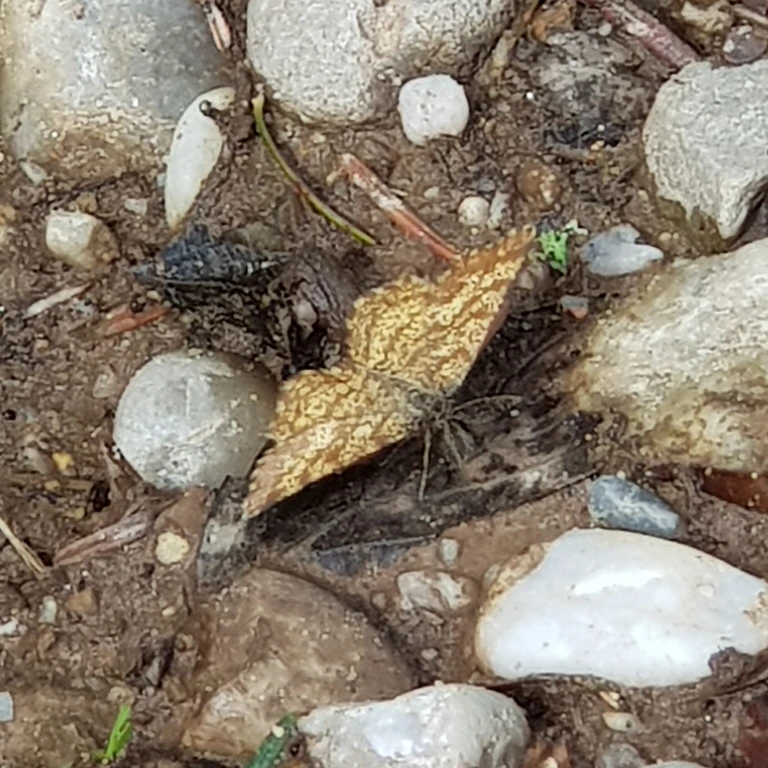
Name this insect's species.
Ematurga atomaria
